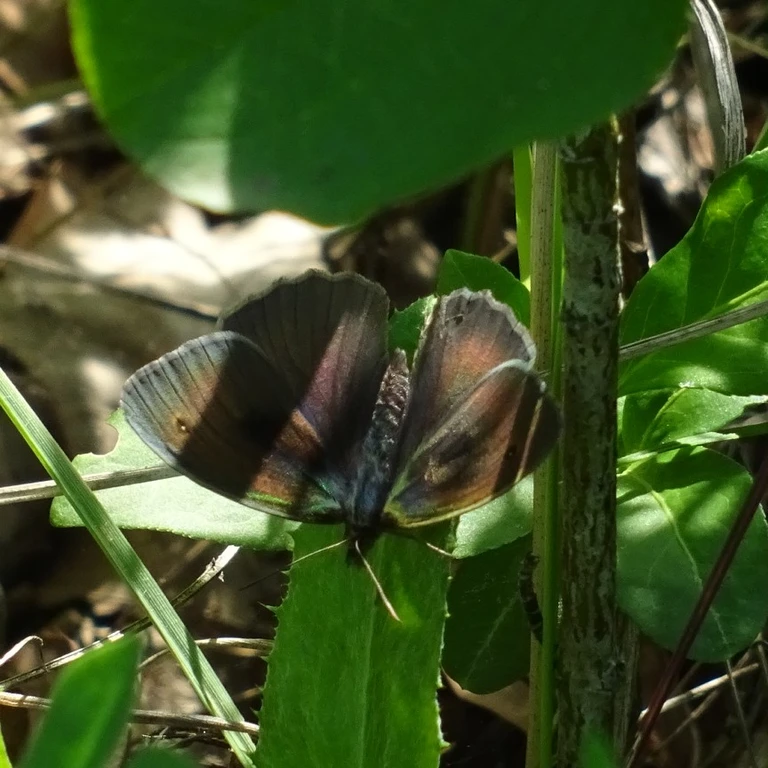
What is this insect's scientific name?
Maniola jurtina
